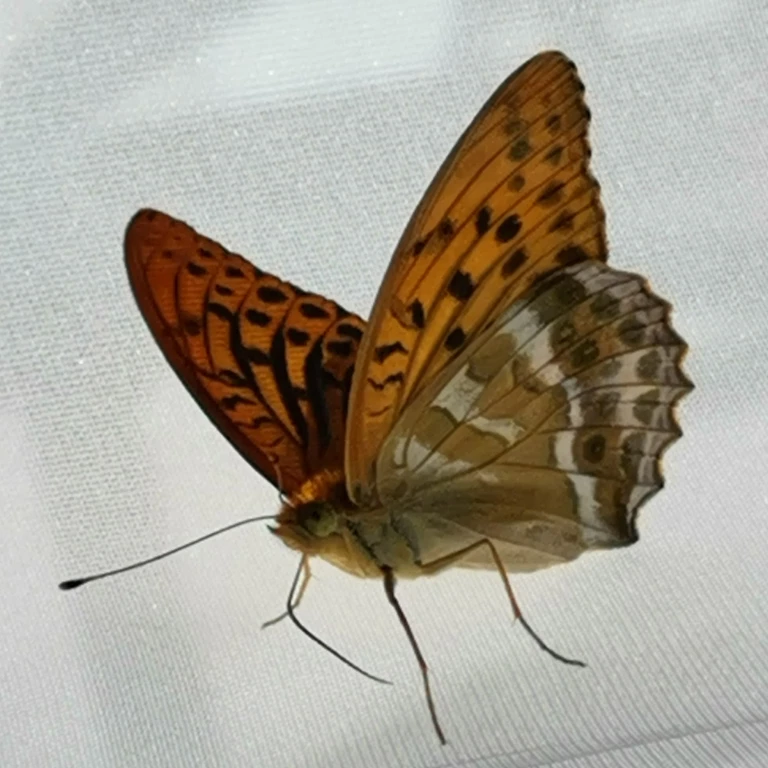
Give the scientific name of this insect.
Argynnis paphia
